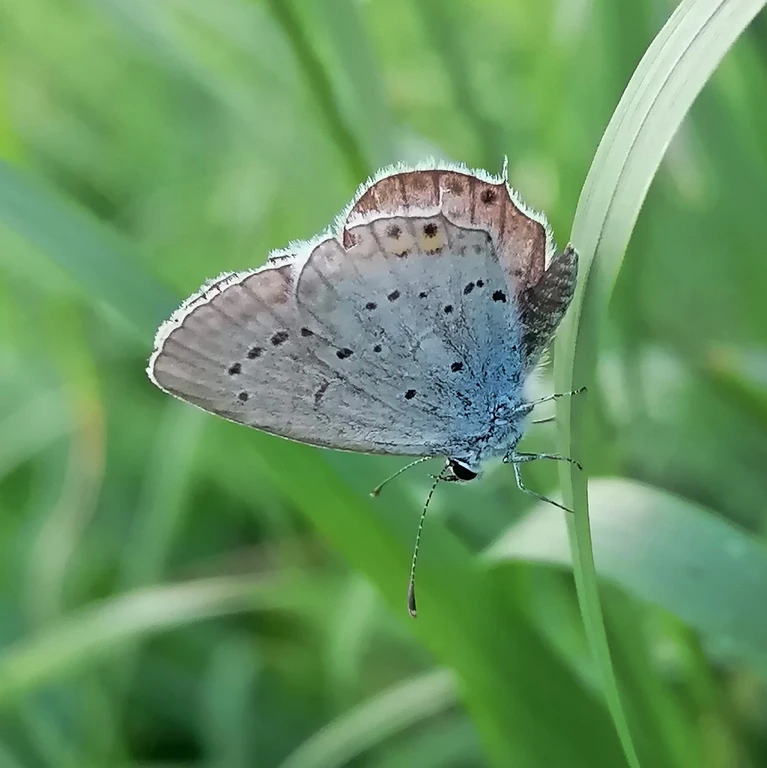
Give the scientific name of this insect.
Cupido argiades (also Elkalyce argiades)
